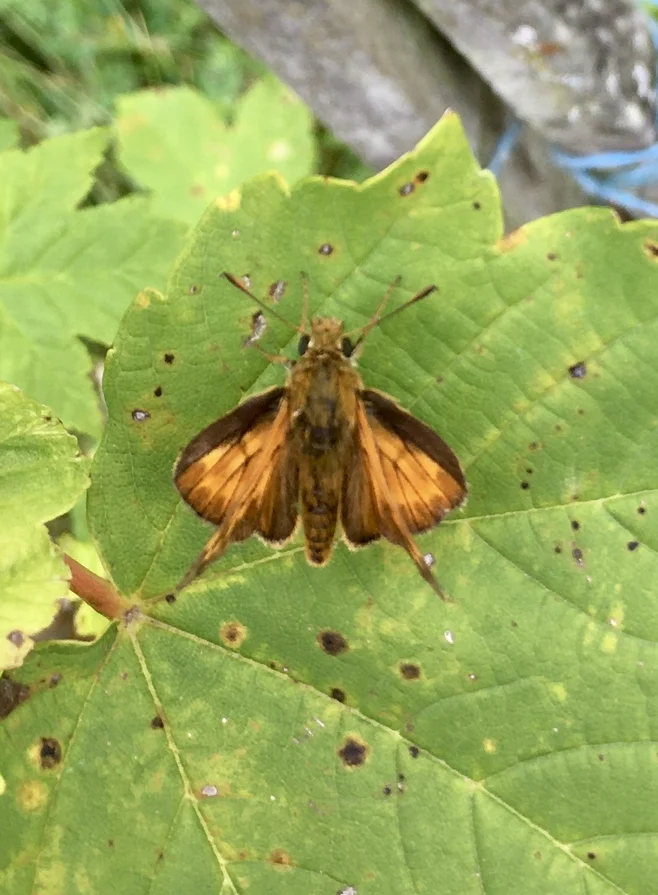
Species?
Ochlodes sylvanus (also Ochlodes venata)
